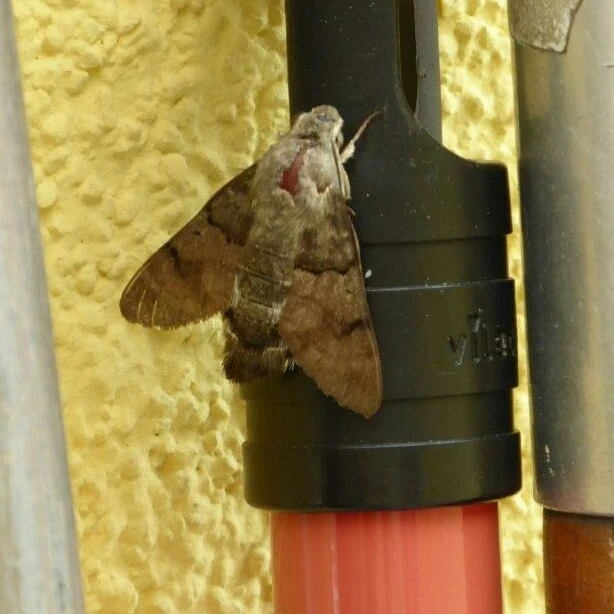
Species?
Macroglossum stellatarum
